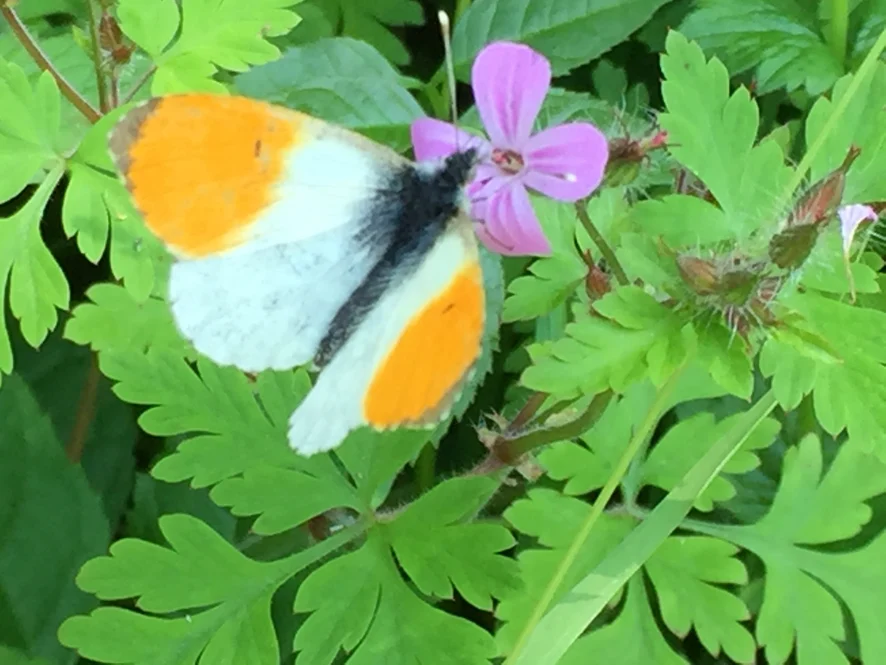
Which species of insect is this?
Anthocharis cardamines
